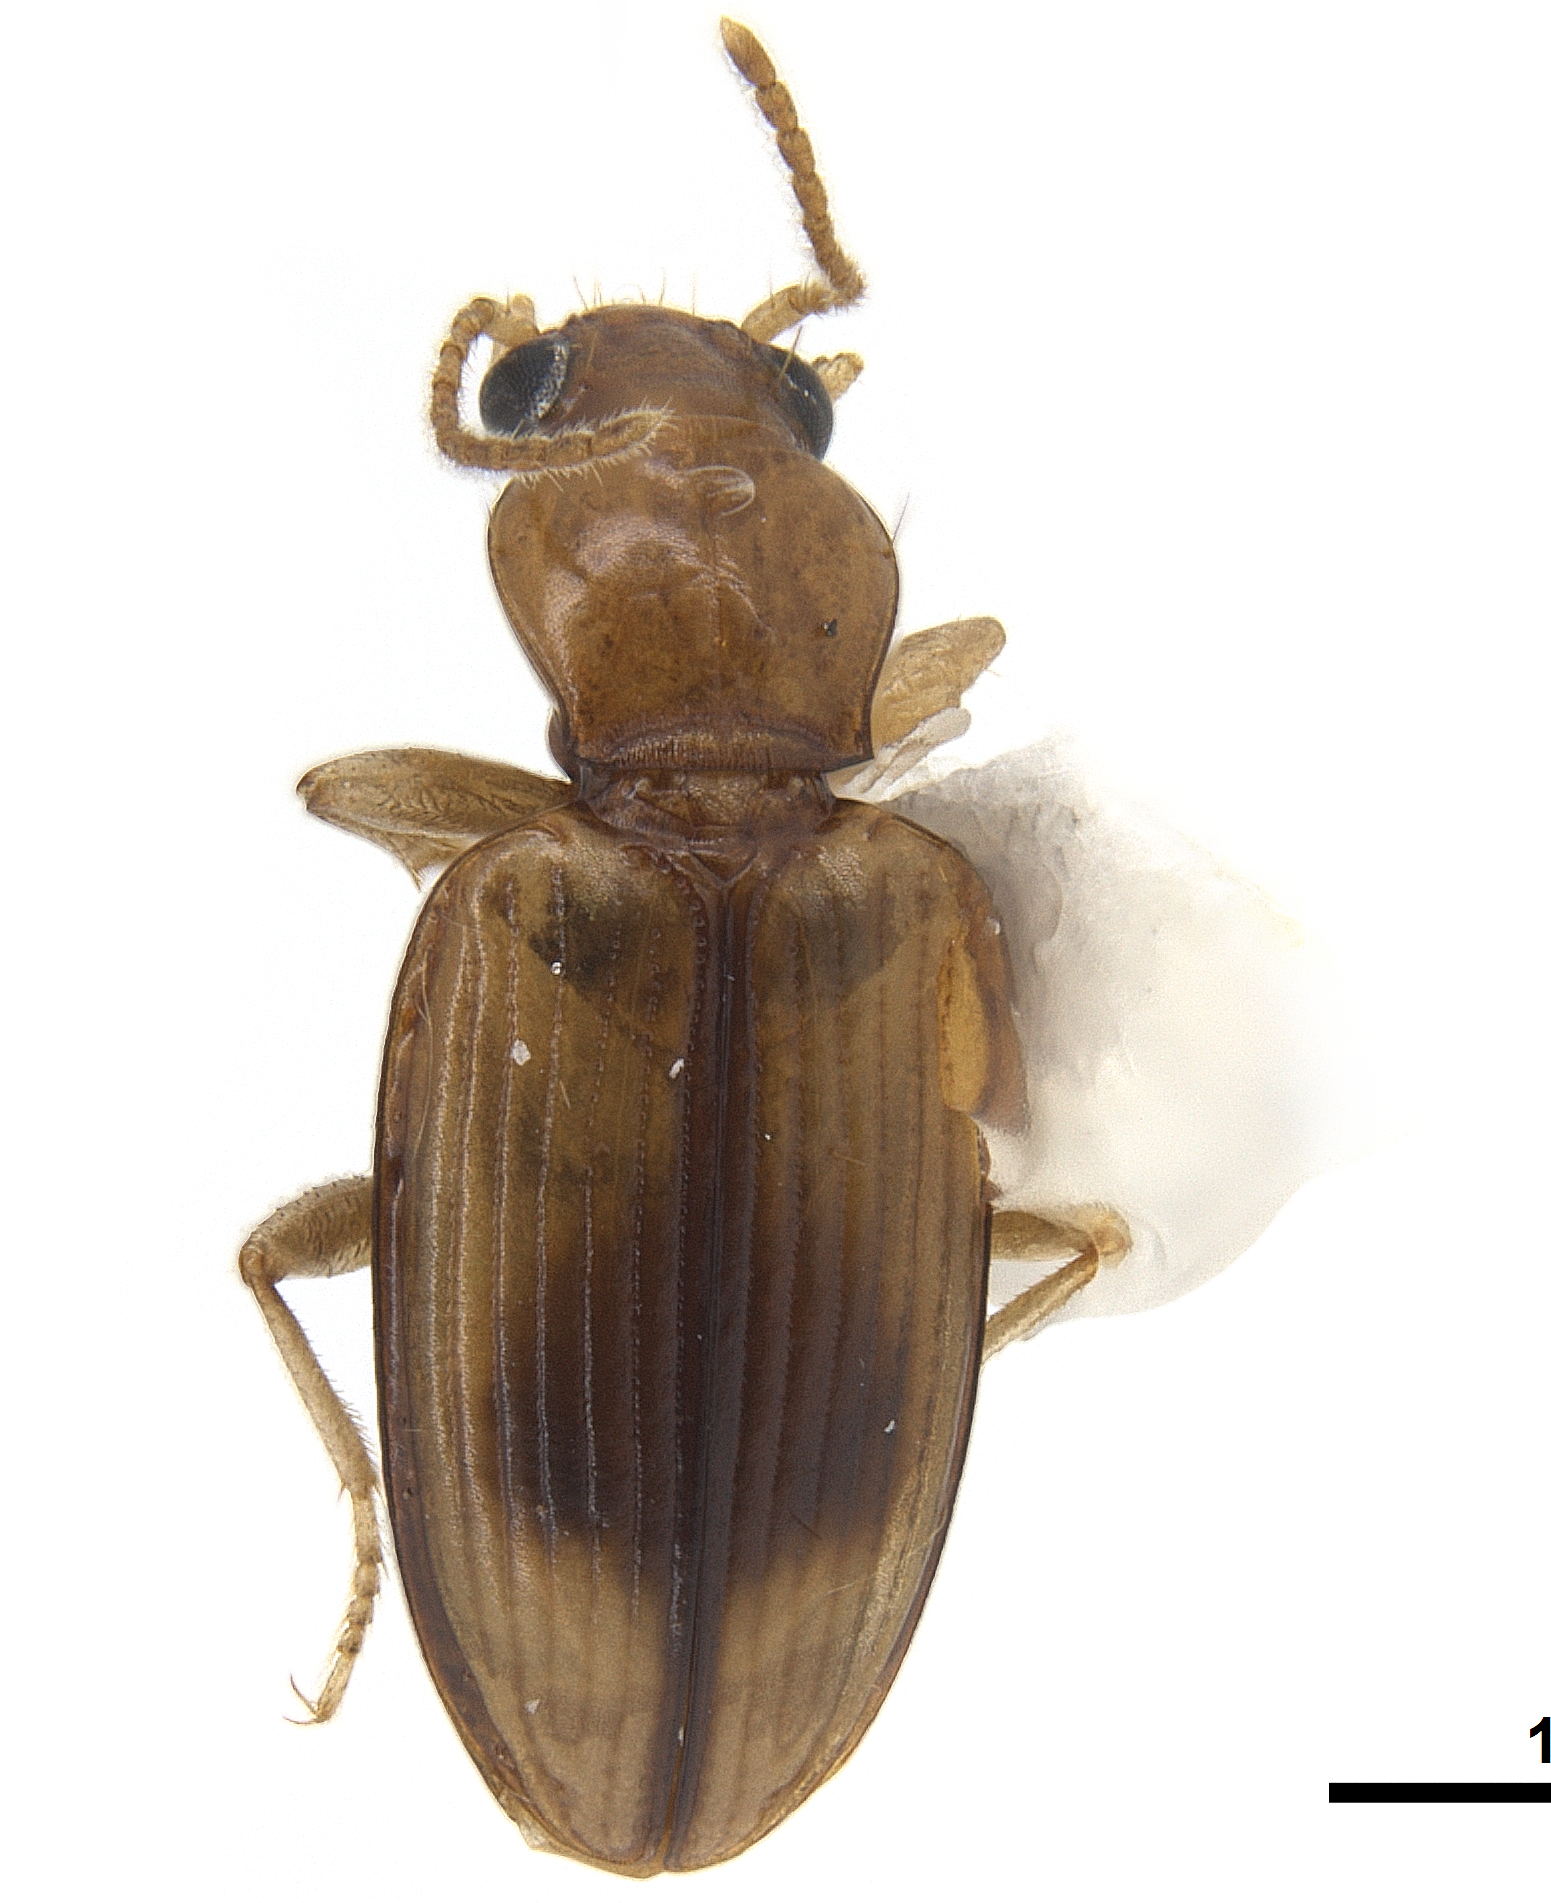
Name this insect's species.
Pericompsus acon
